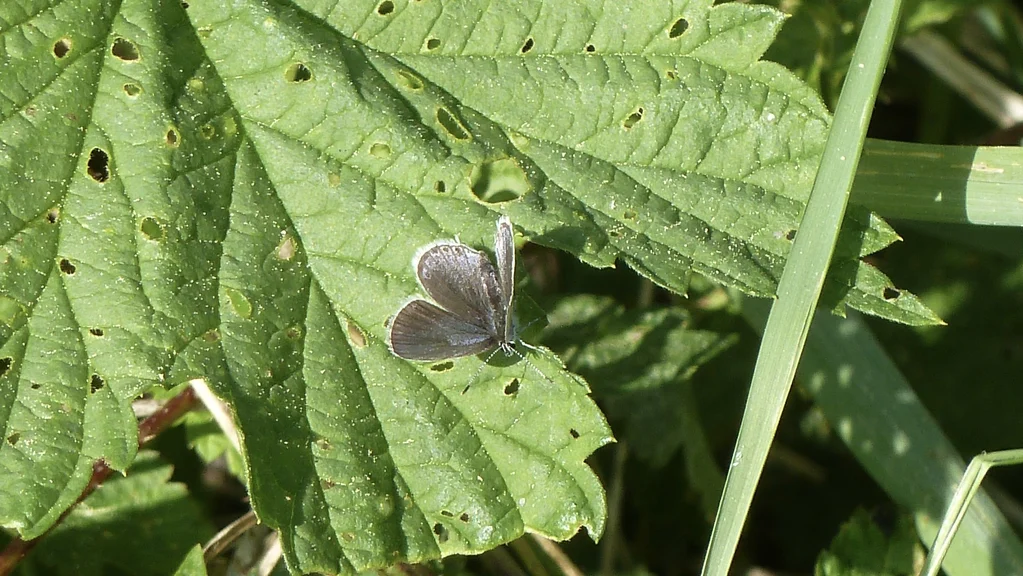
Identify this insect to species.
Cupido argiades (also Elkalyce argiades)
